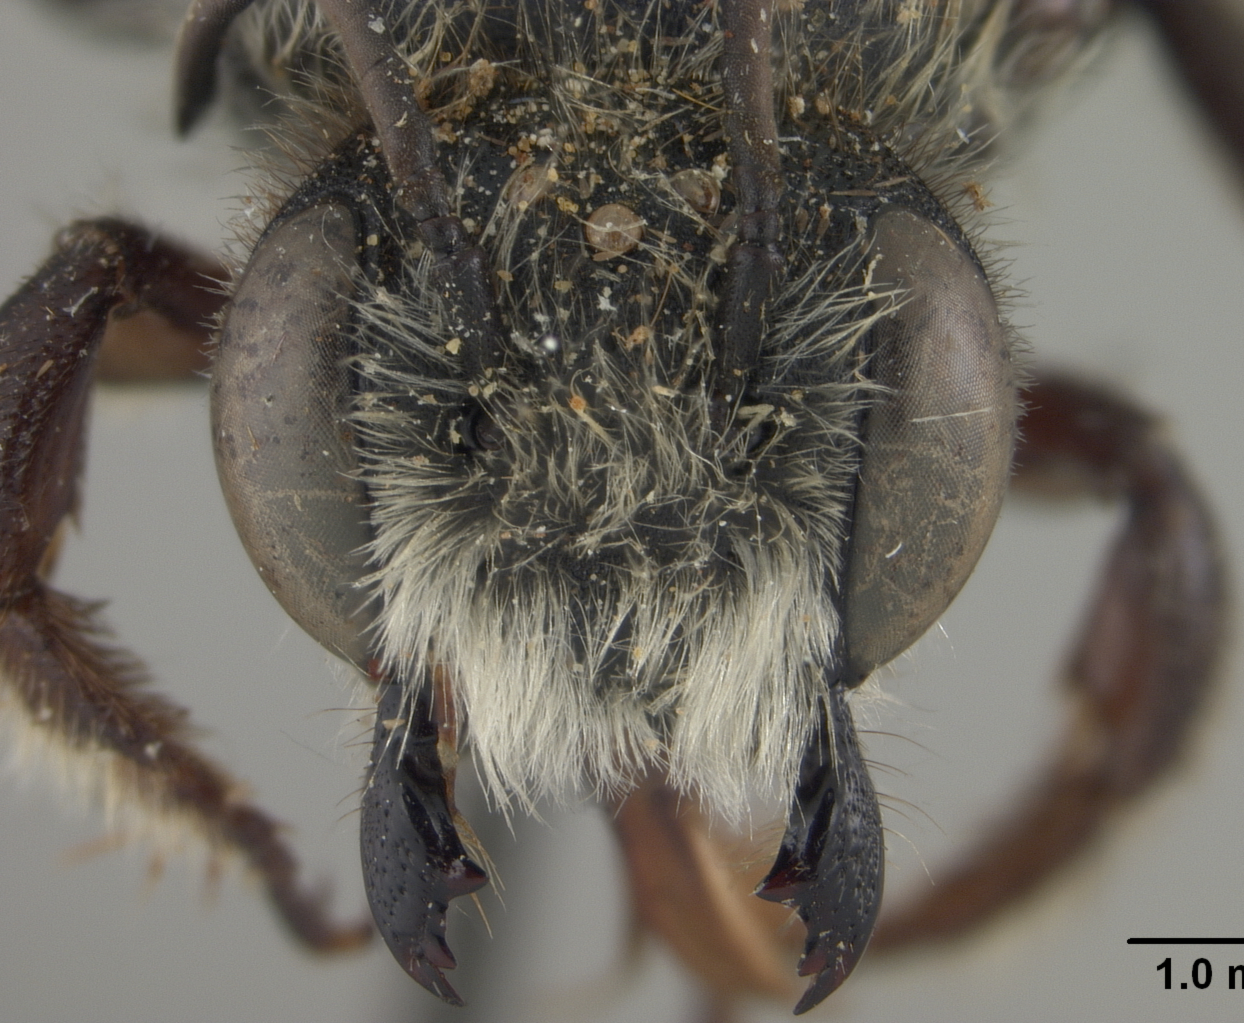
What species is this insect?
Megachile albula
